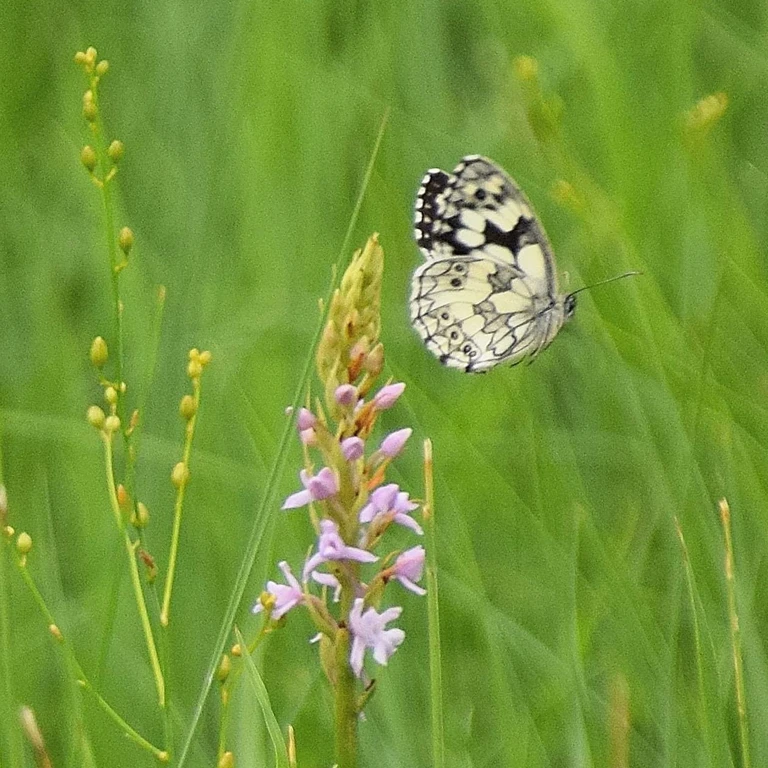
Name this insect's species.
Melanargia galathea
